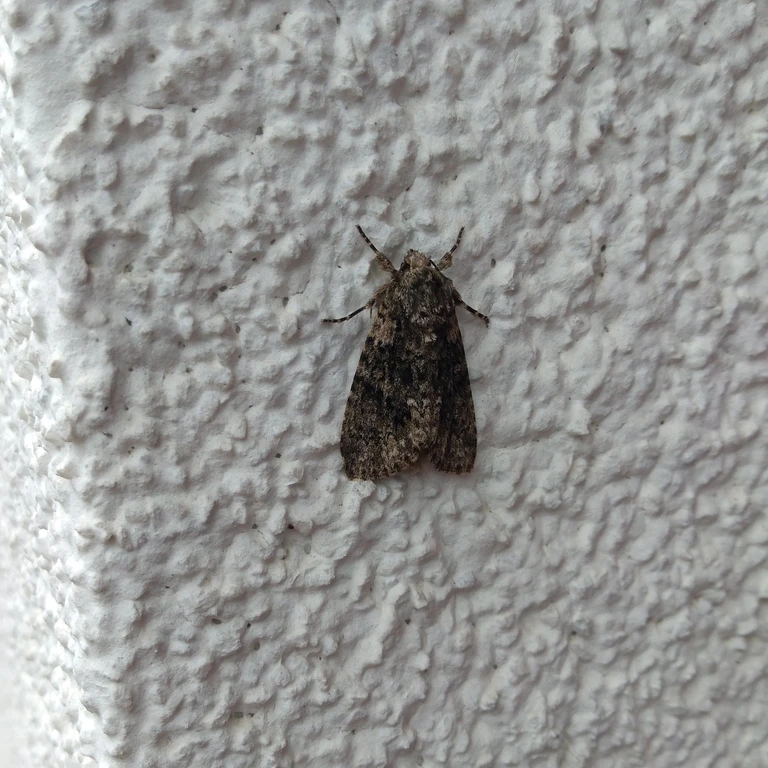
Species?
Acronicta rumicis
